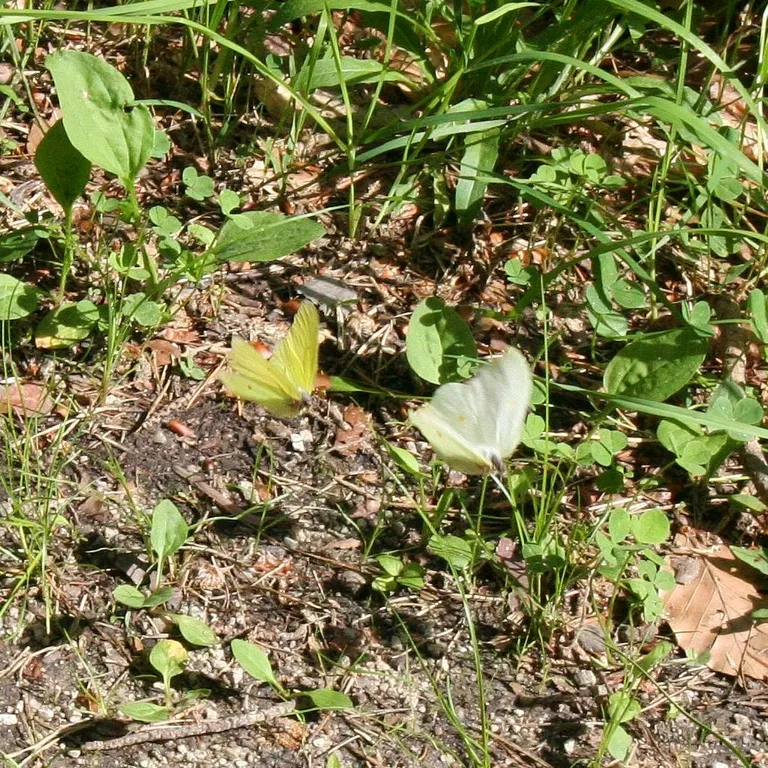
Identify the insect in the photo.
Gonepteryx rhamni
